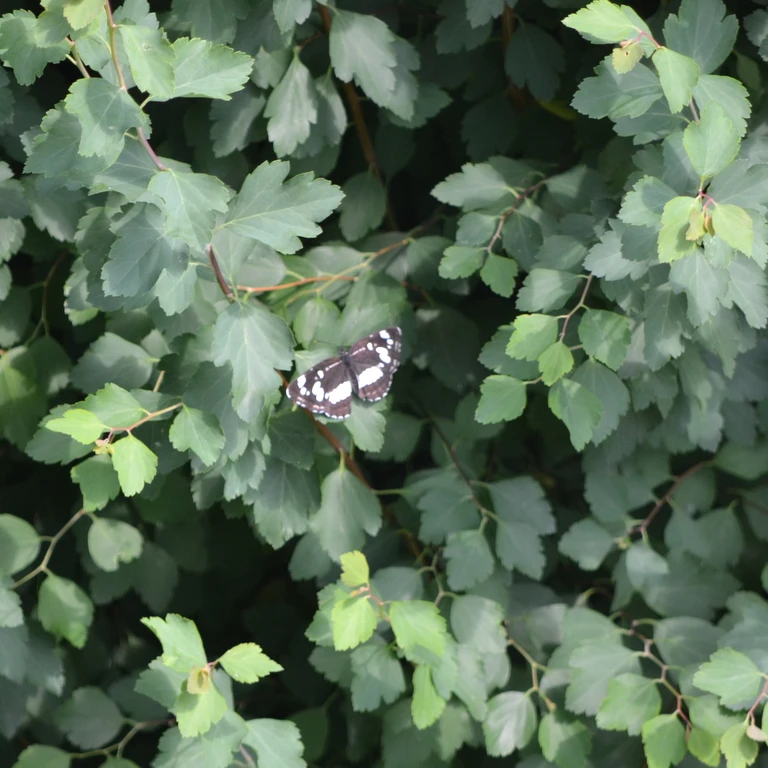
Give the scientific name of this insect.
Neptis rivularis
